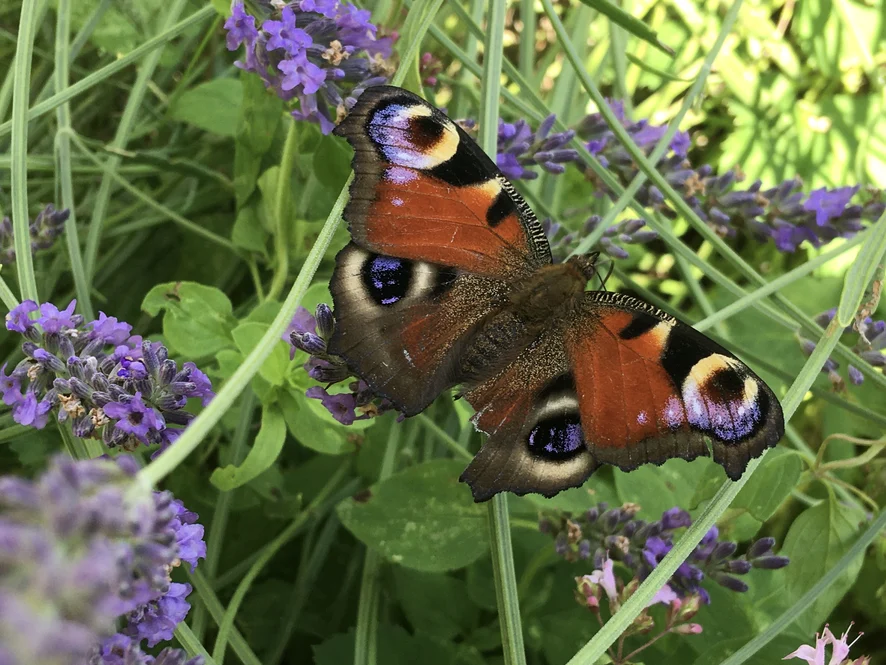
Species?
Aglais io
